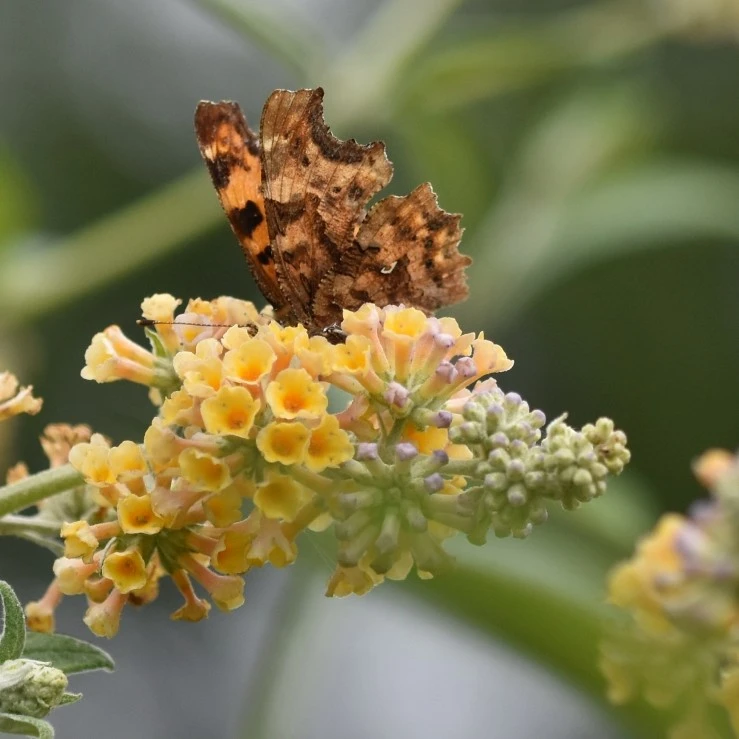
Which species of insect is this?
Polygonia c-album
